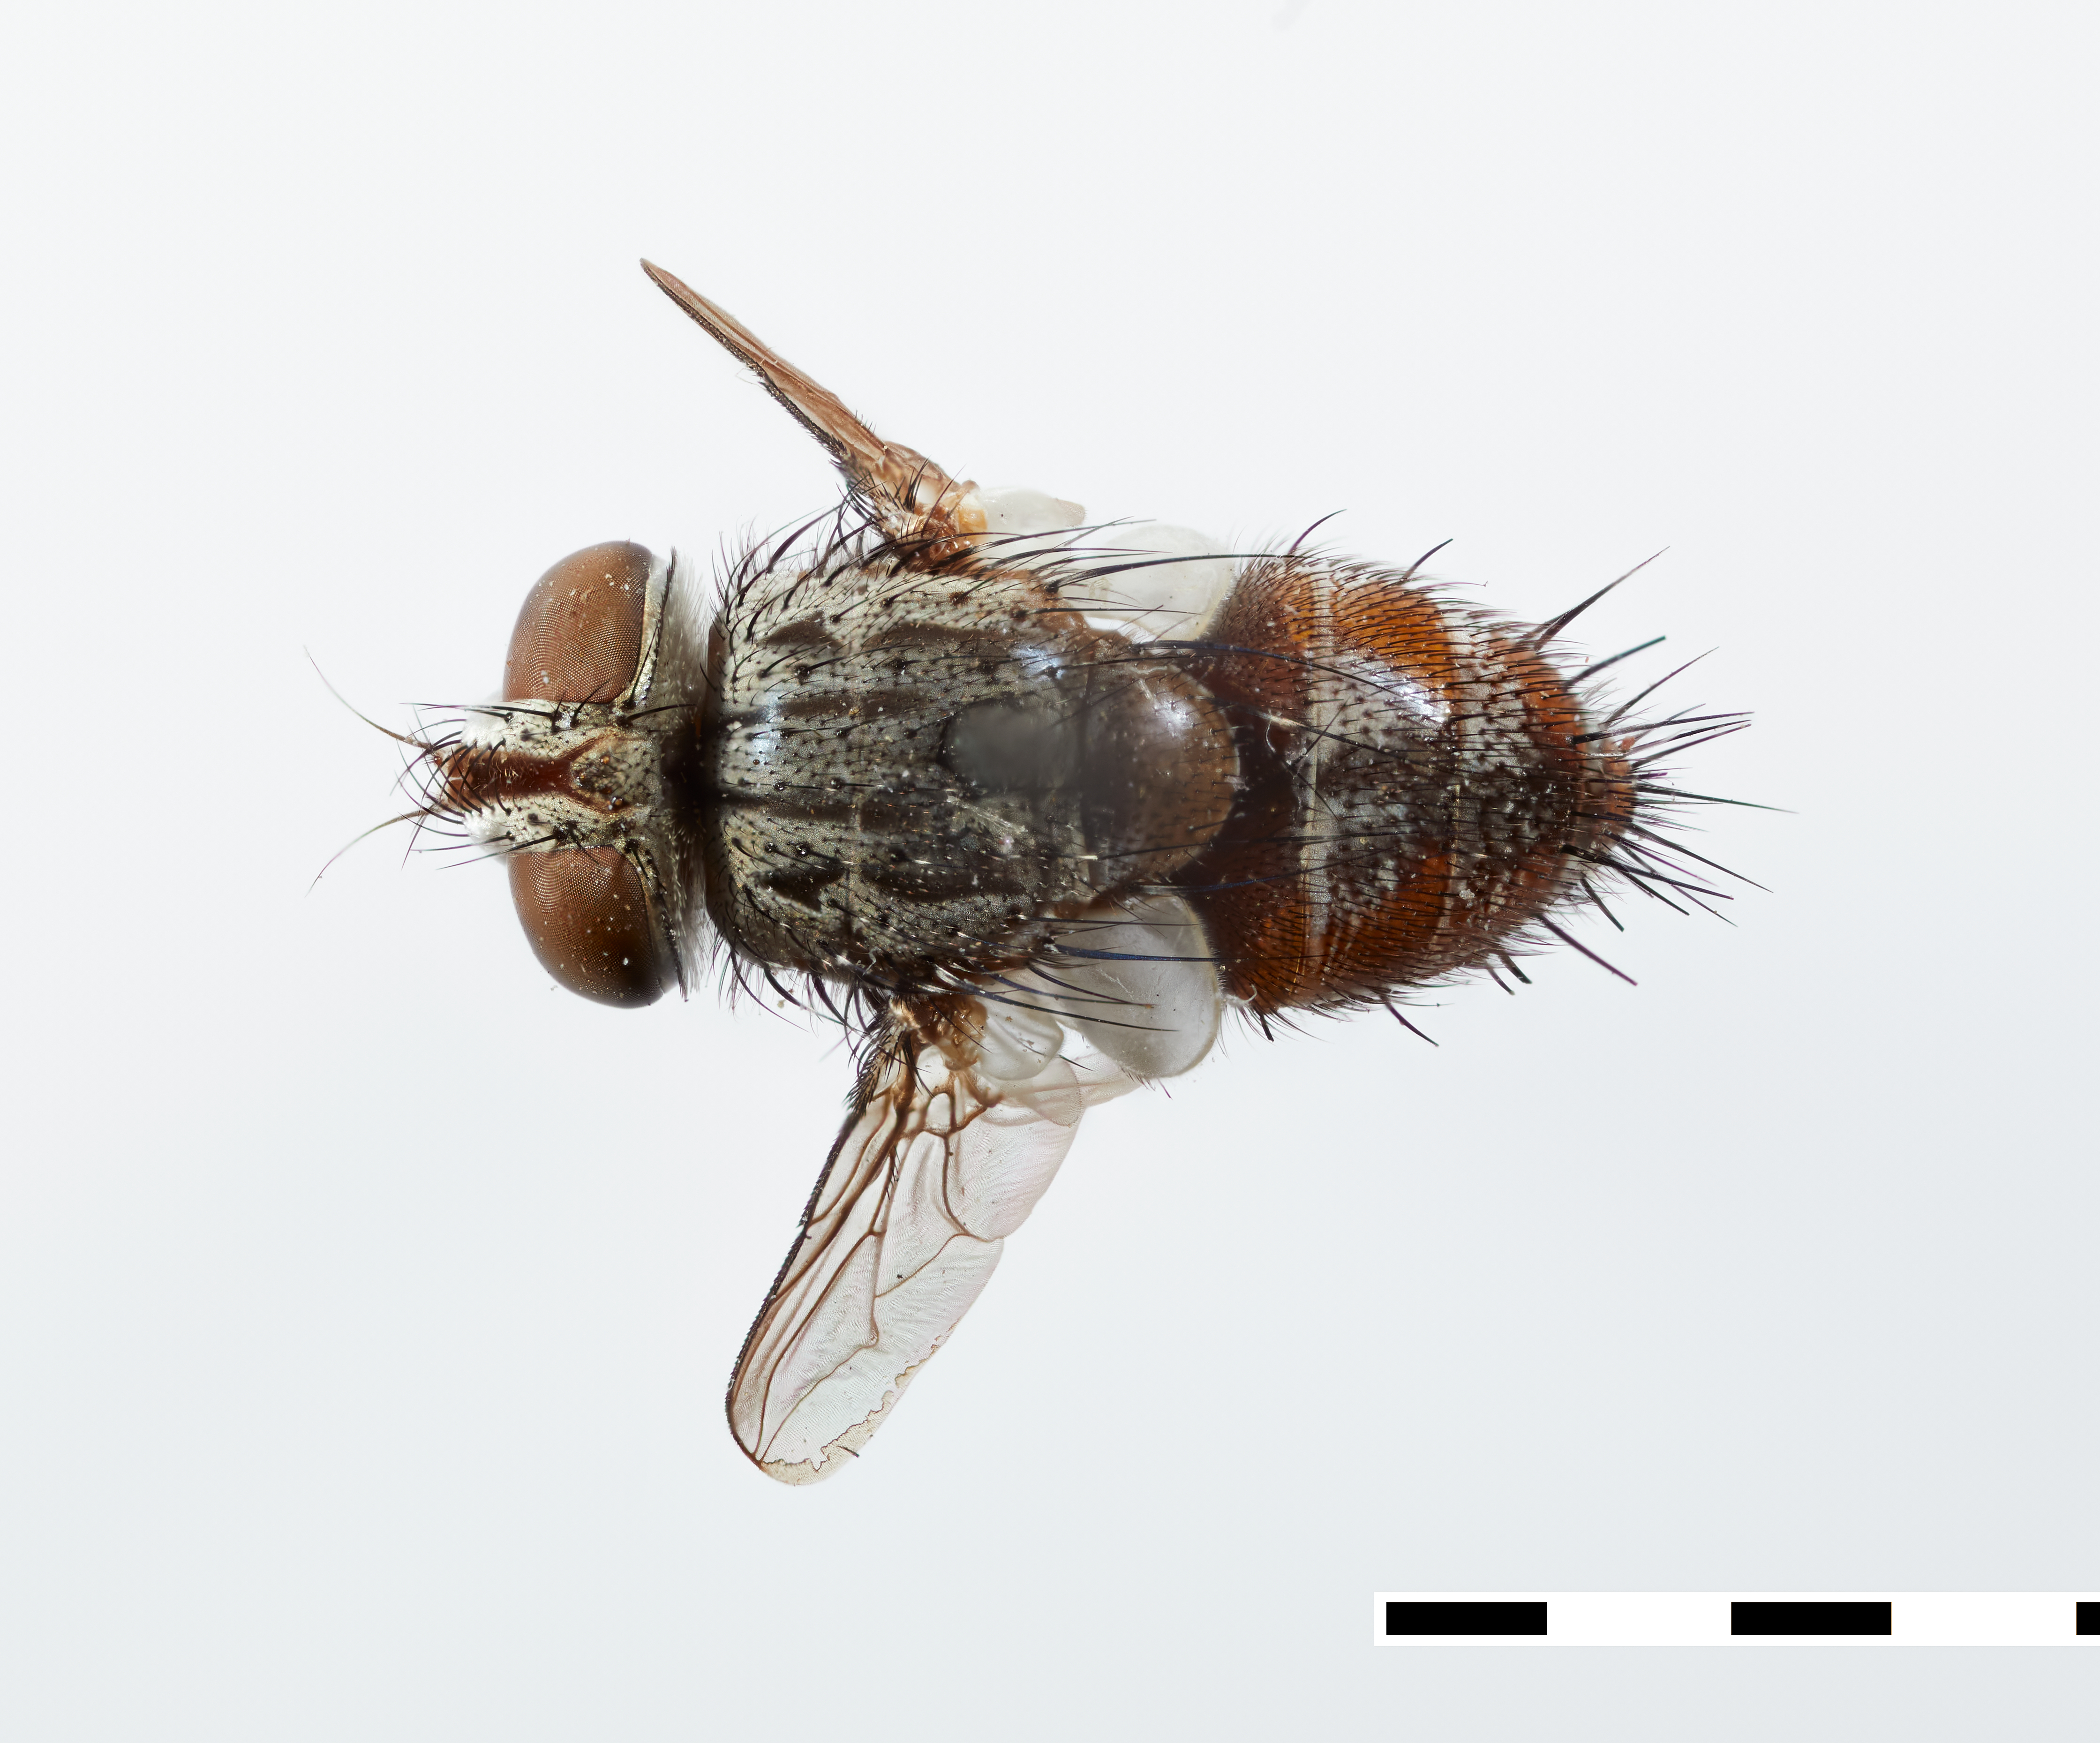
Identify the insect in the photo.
Phasiopsis floridana
